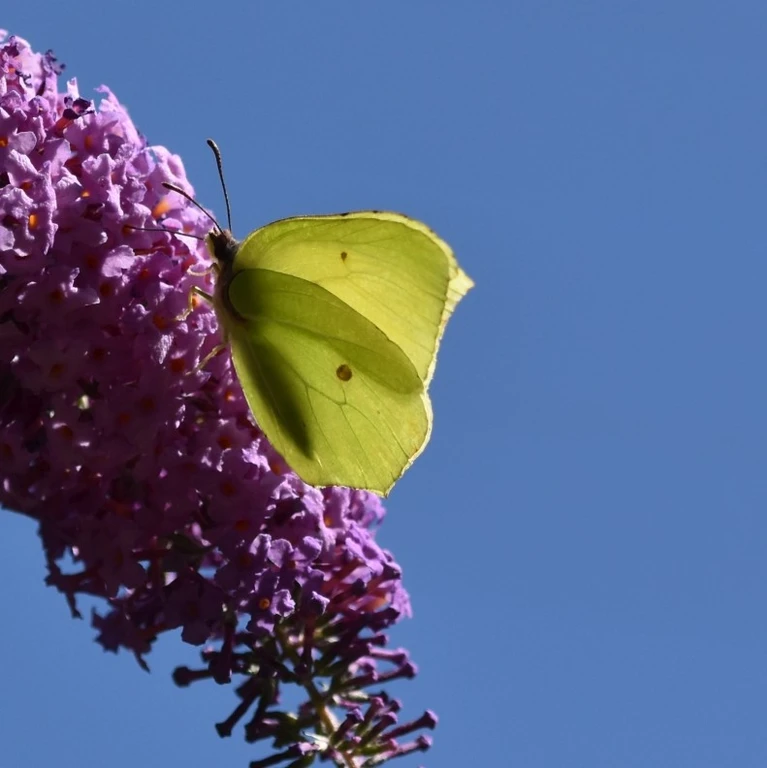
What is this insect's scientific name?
Gonepteryx rhamni
